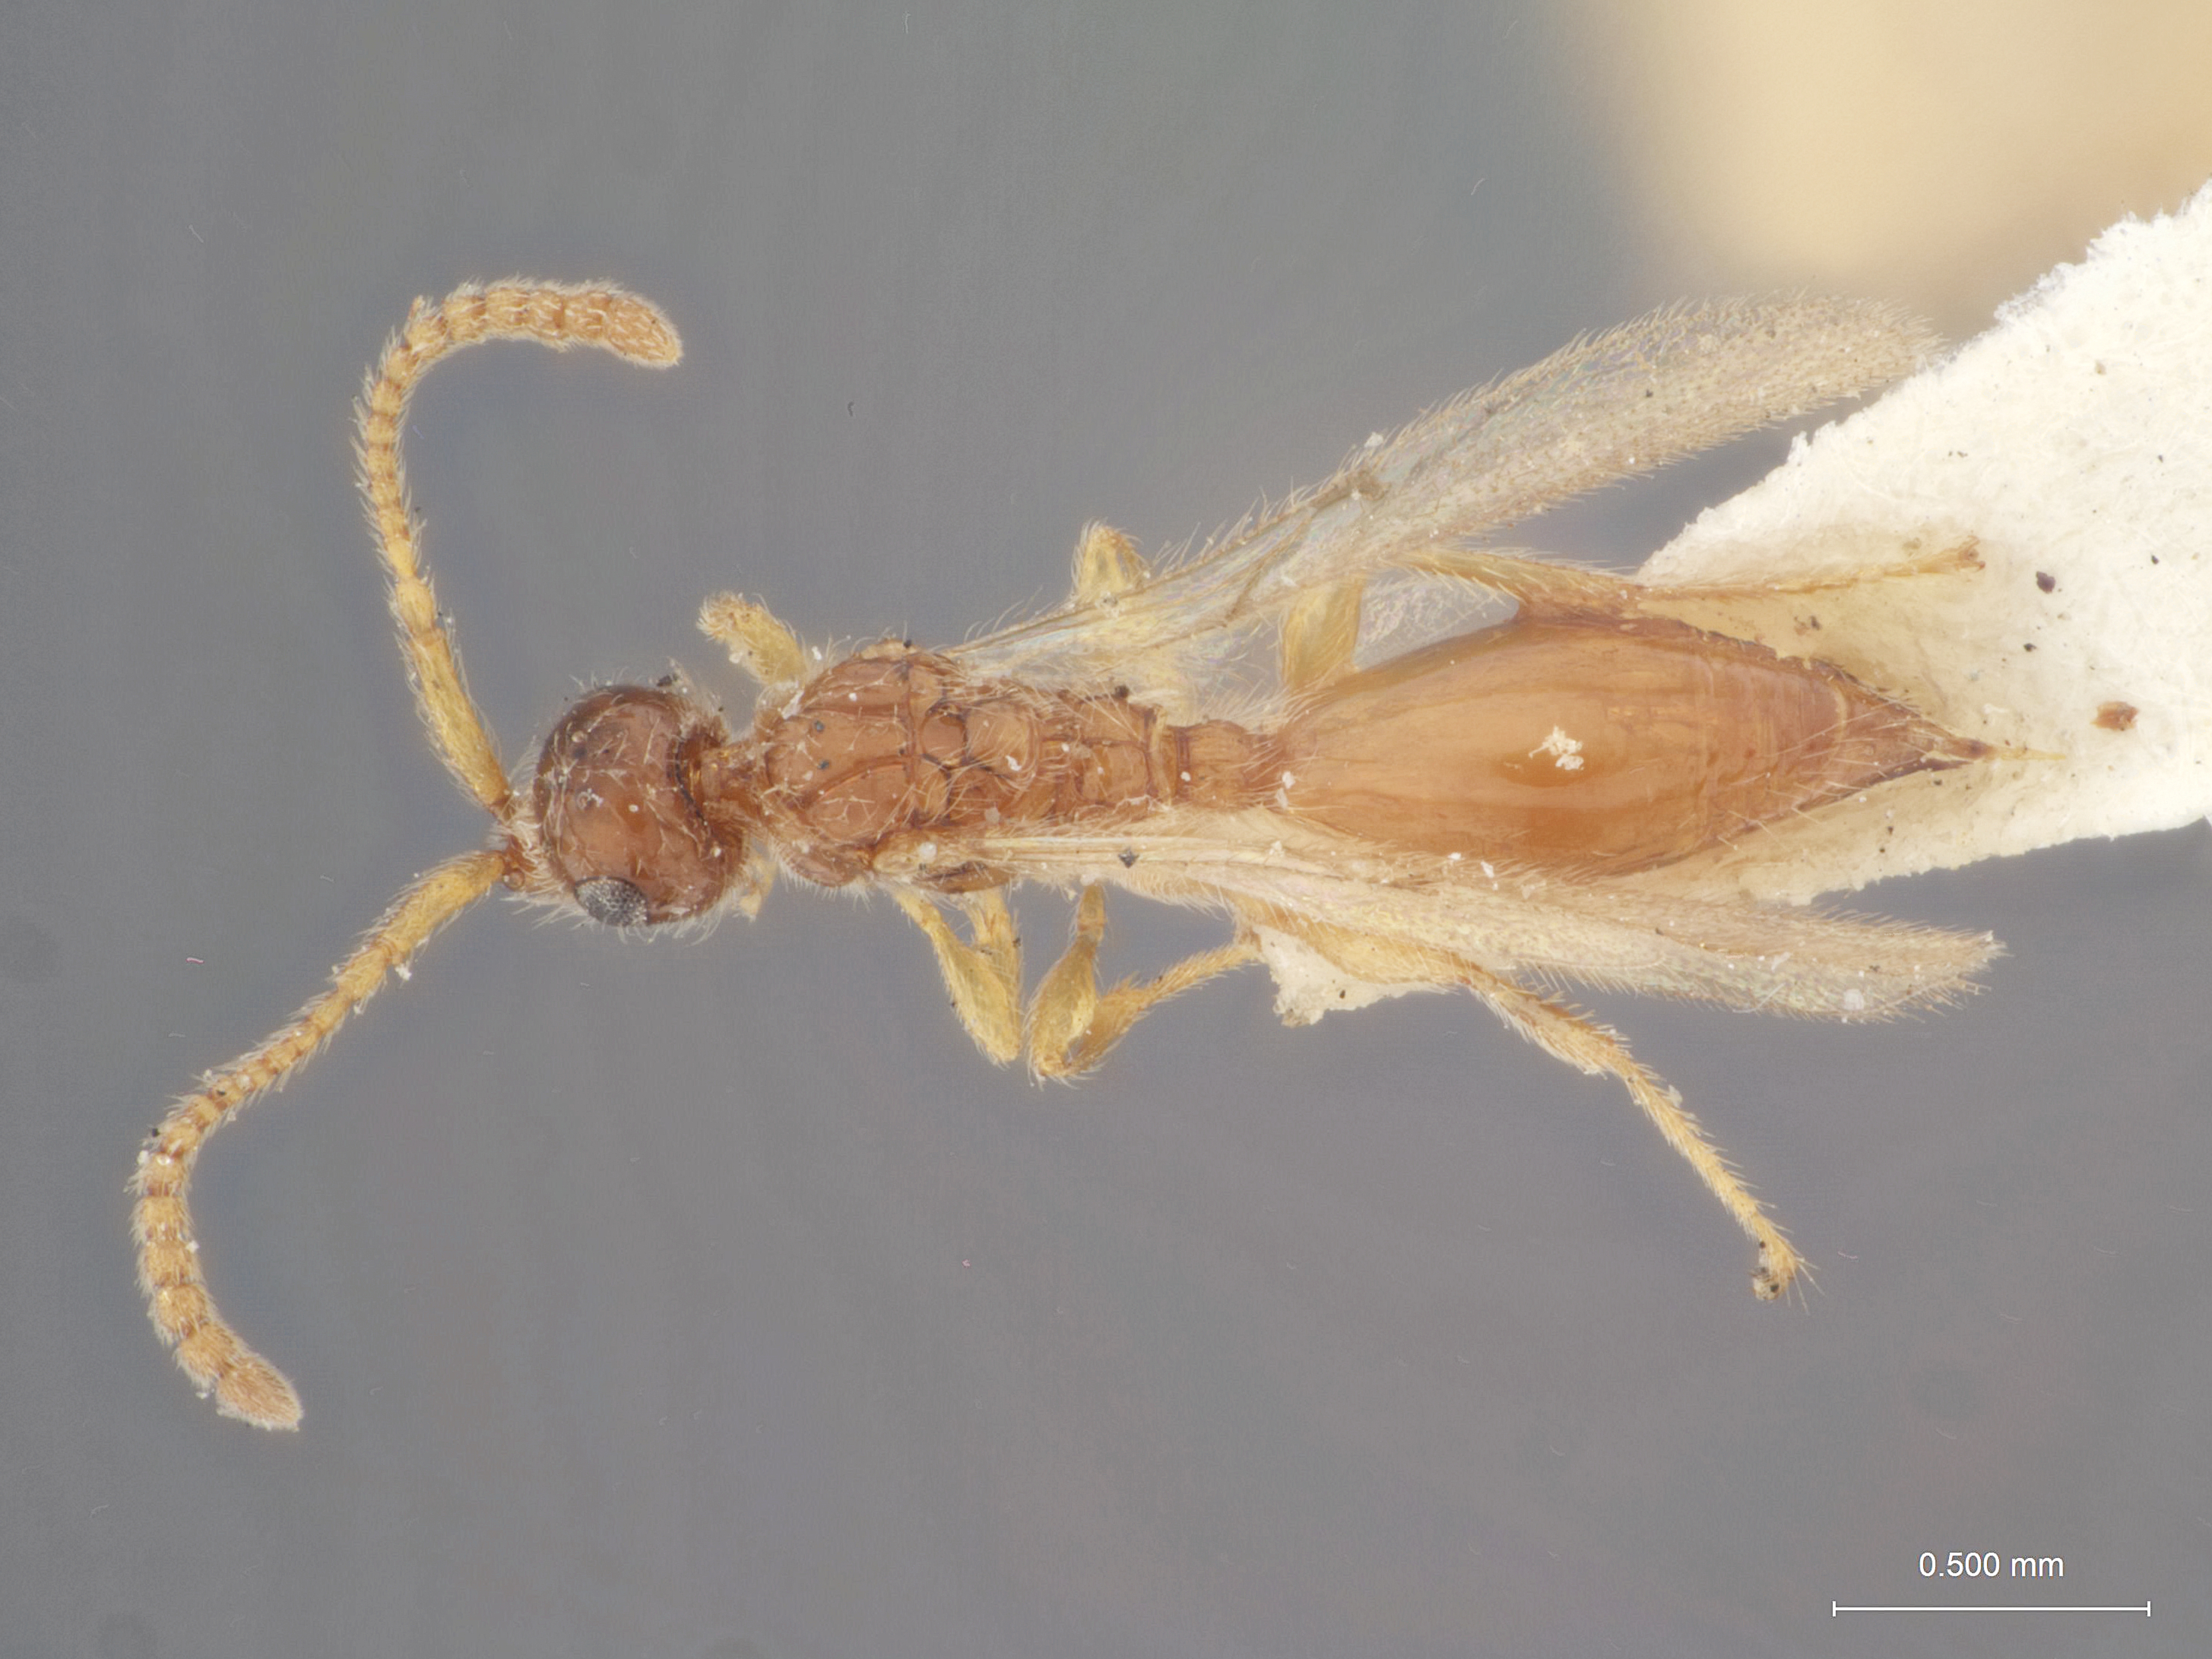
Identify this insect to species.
Aclista rufa
